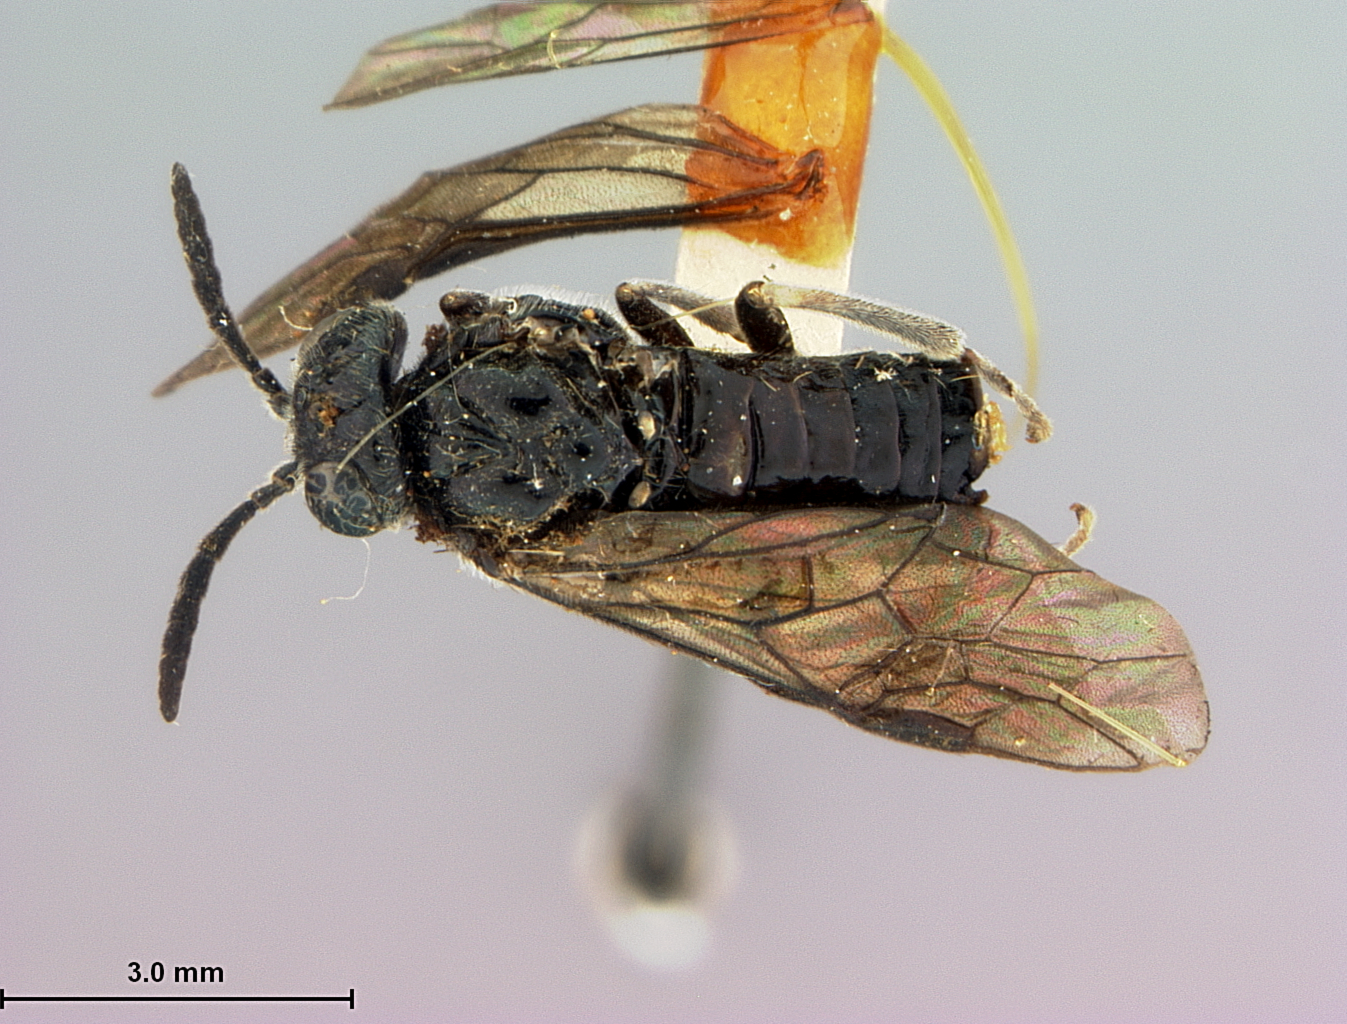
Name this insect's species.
Monophadnoides crassicornis
